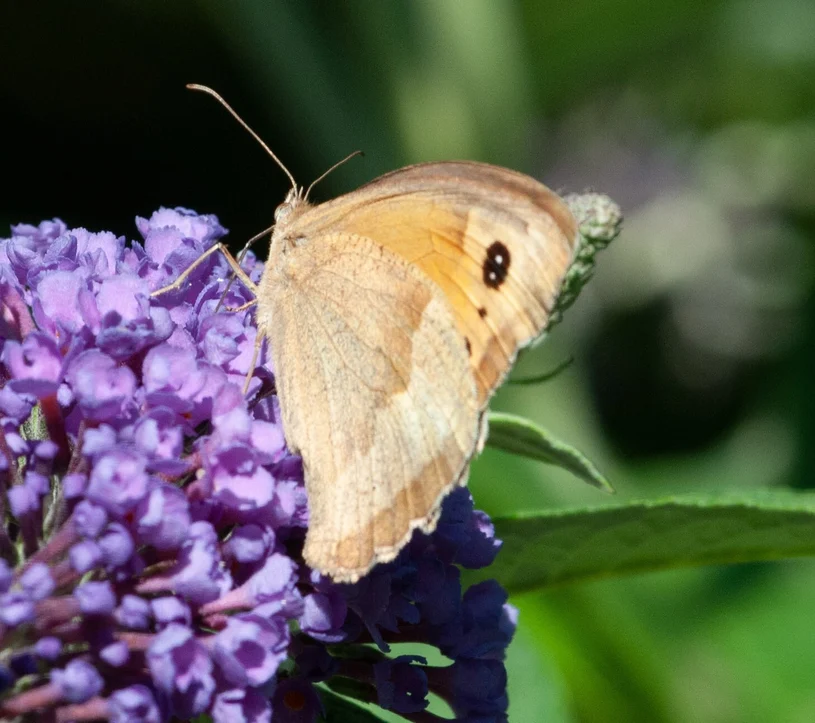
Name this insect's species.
Maniola jurtina
